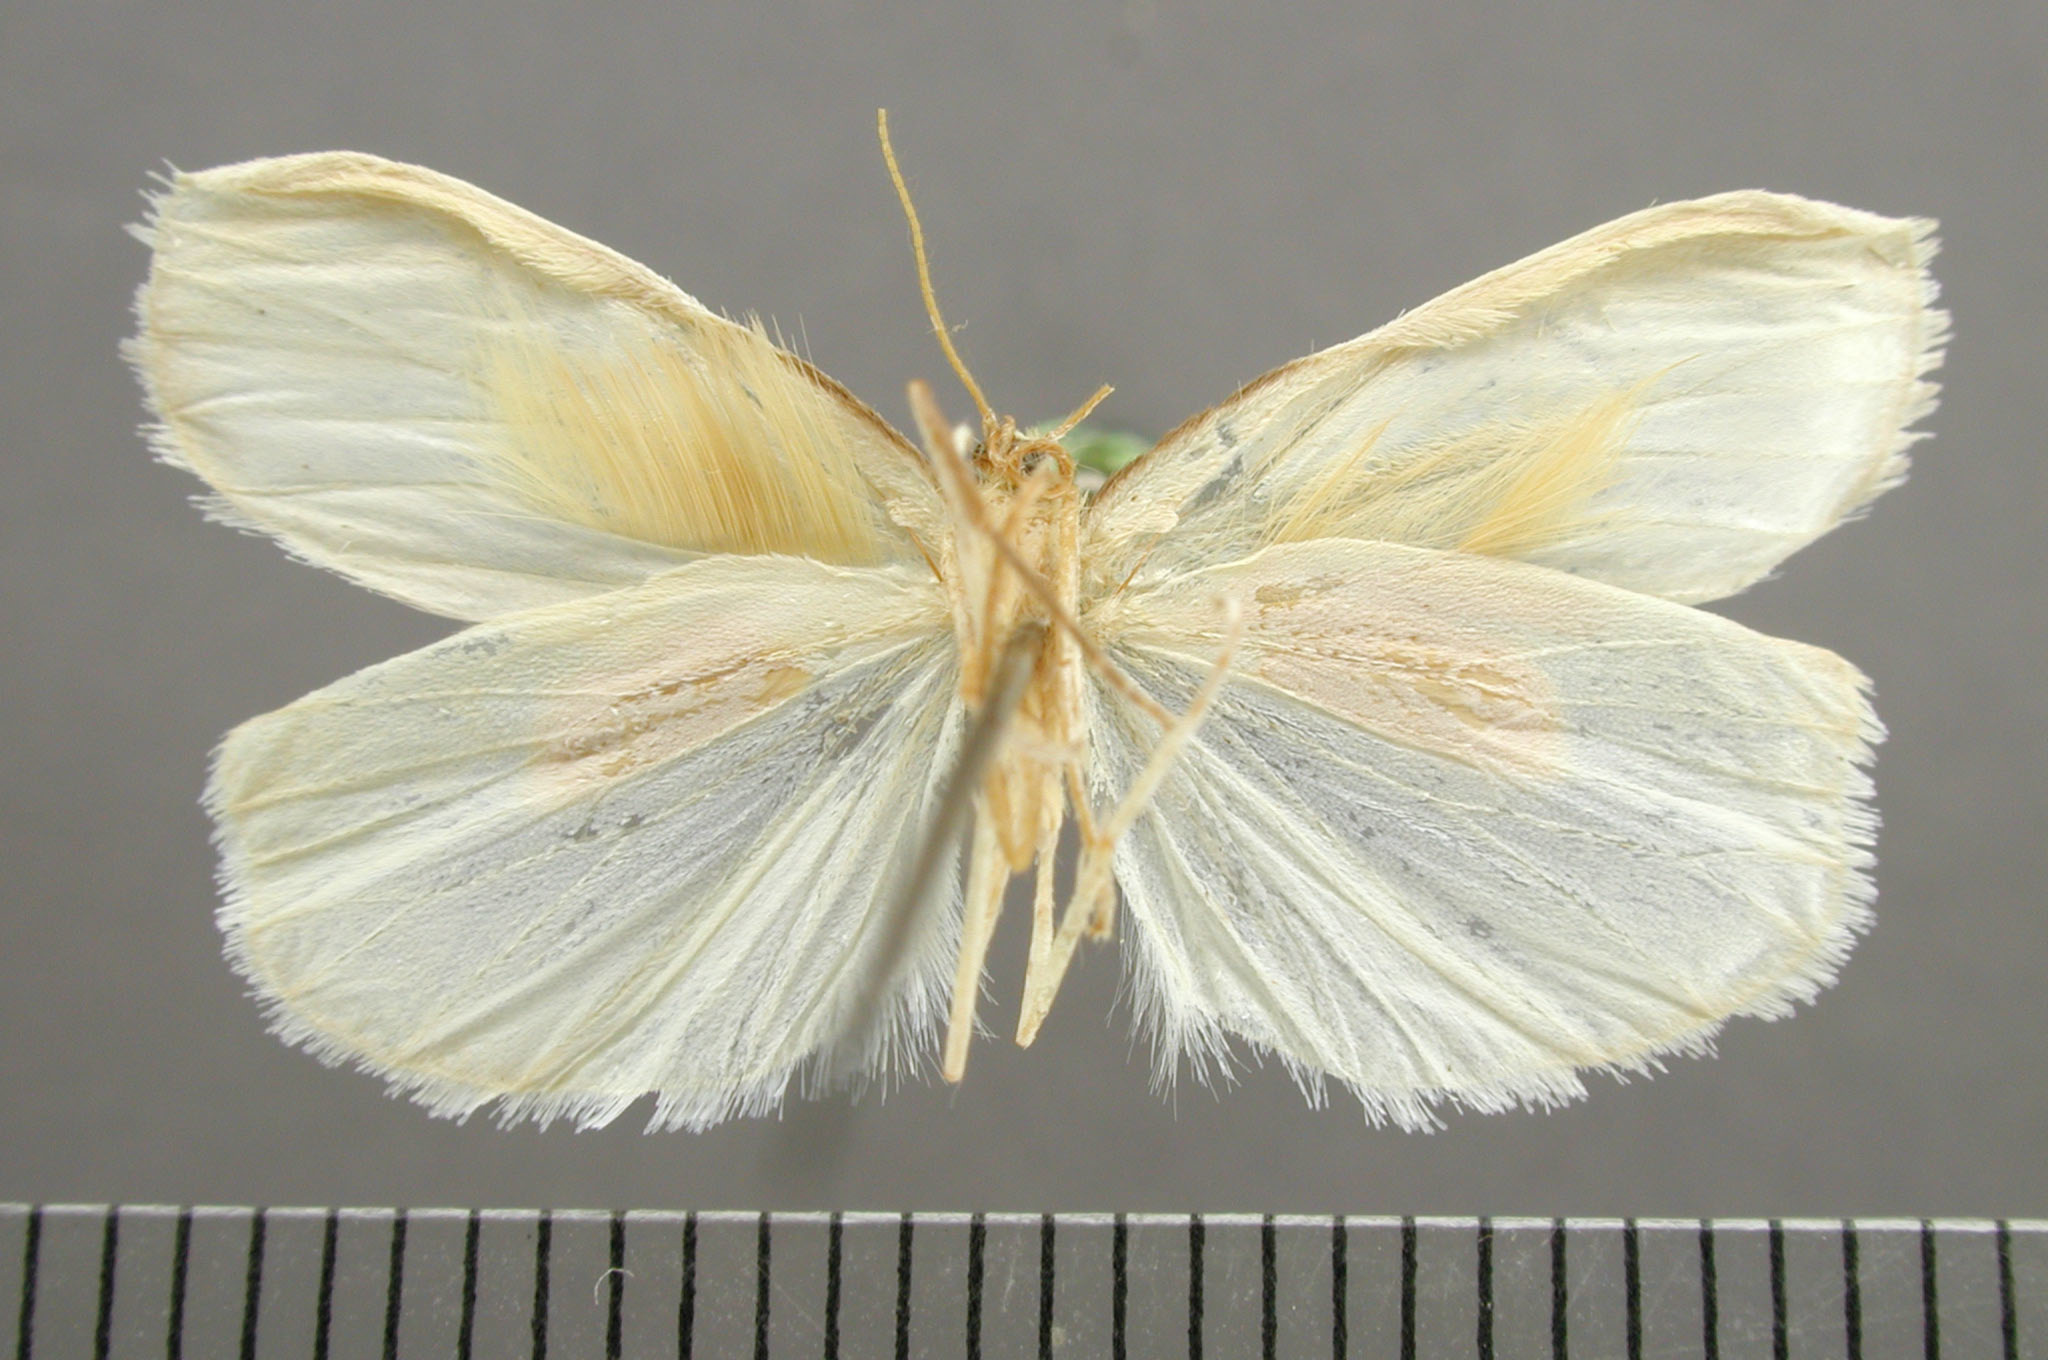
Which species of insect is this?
Trichareva fulvilaniata
